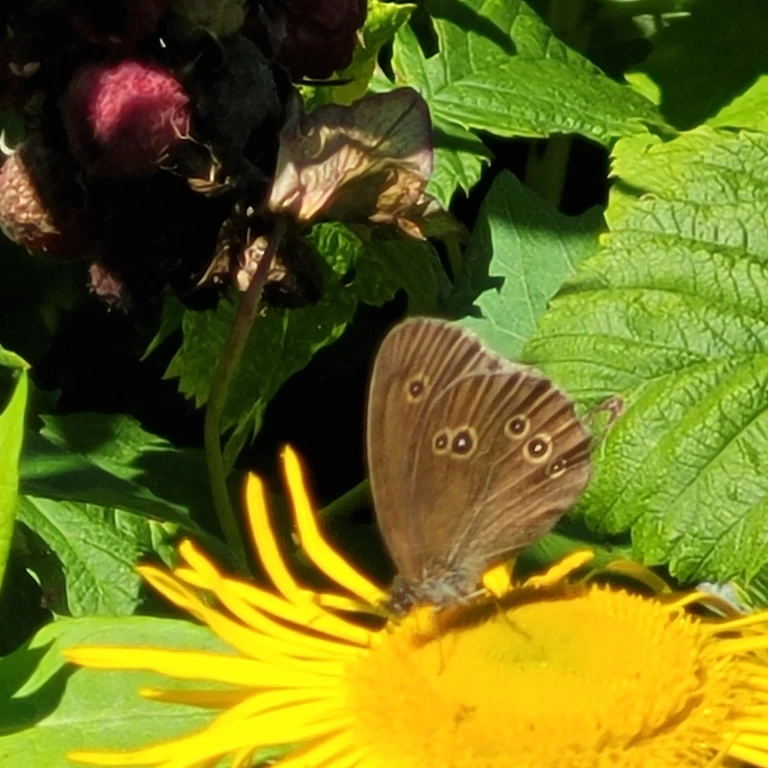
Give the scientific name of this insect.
Aphantopus hyperantus
